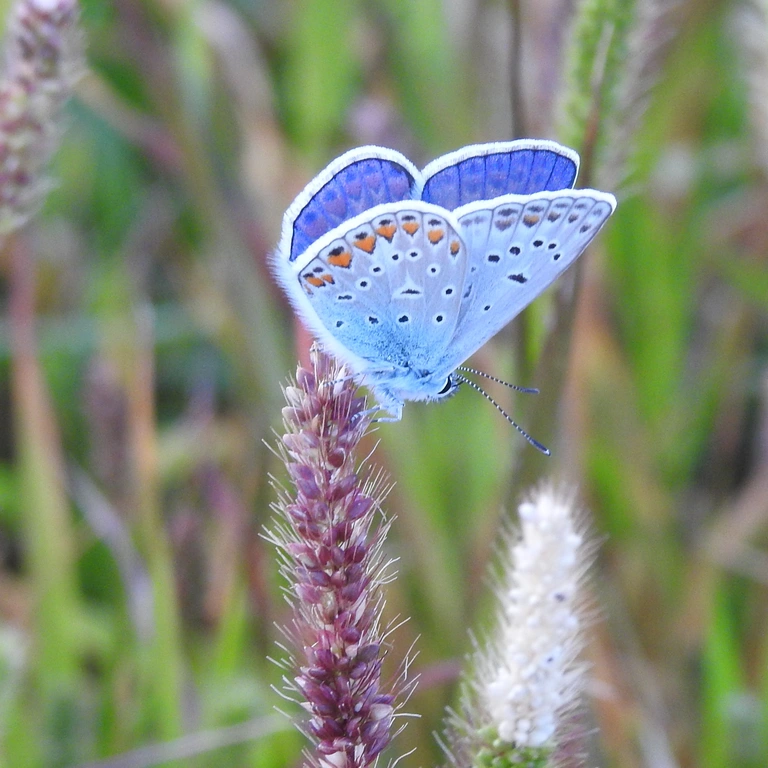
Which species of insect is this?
Polyommatus icarus
